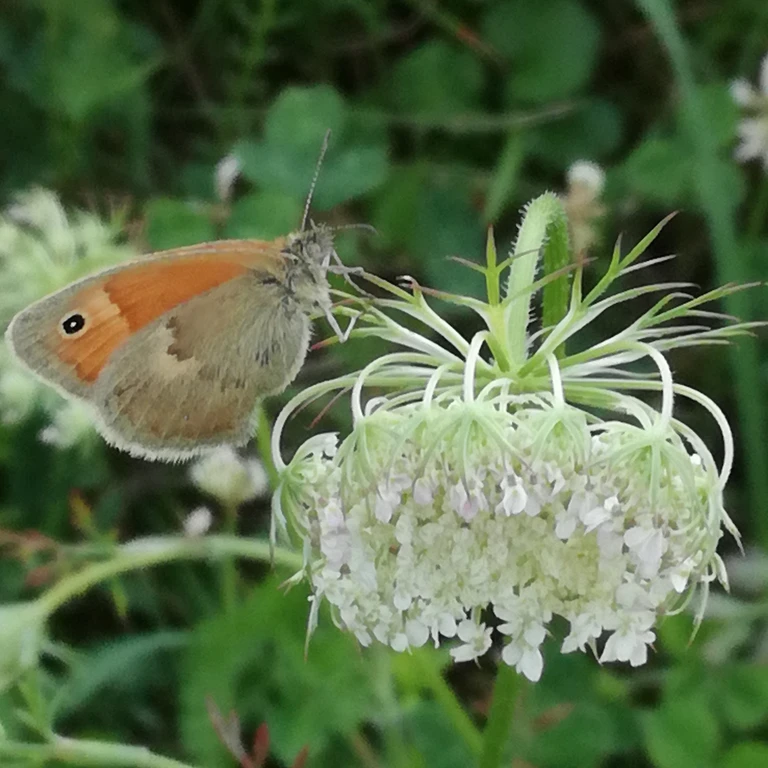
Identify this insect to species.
Coenonympha pamphilus
